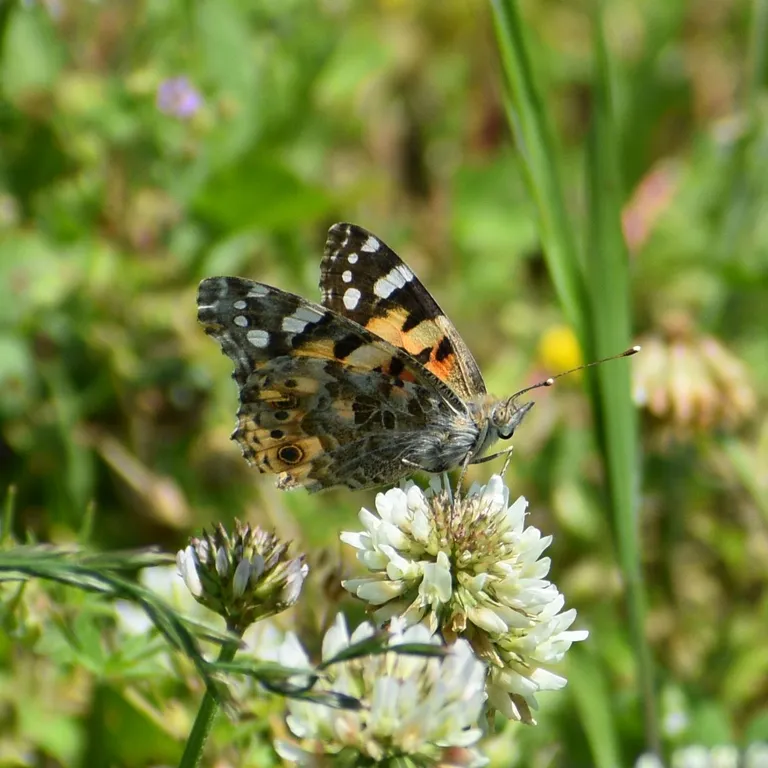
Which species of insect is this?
Vanessa cardui
